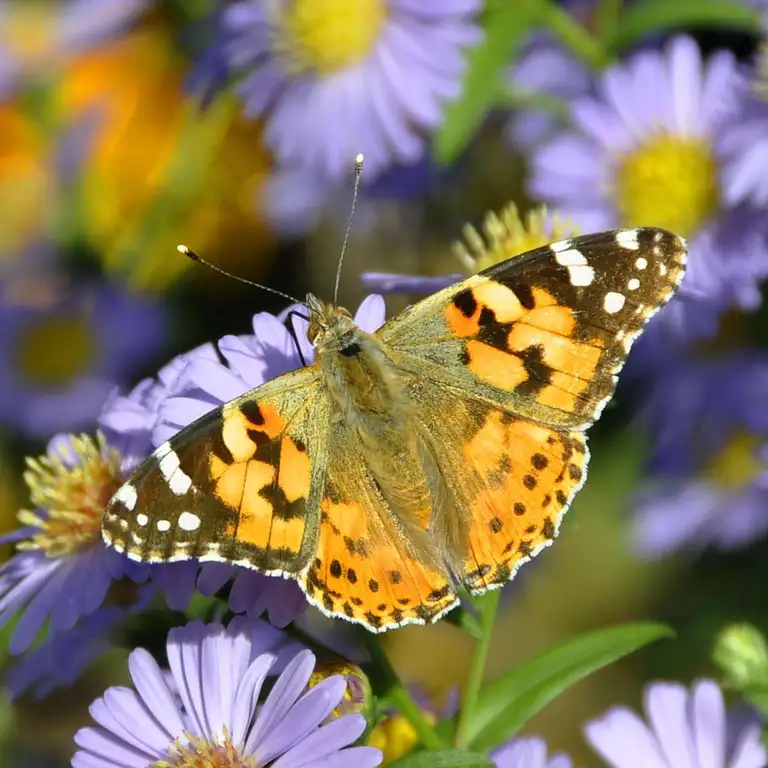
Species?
Vanessa cardui
